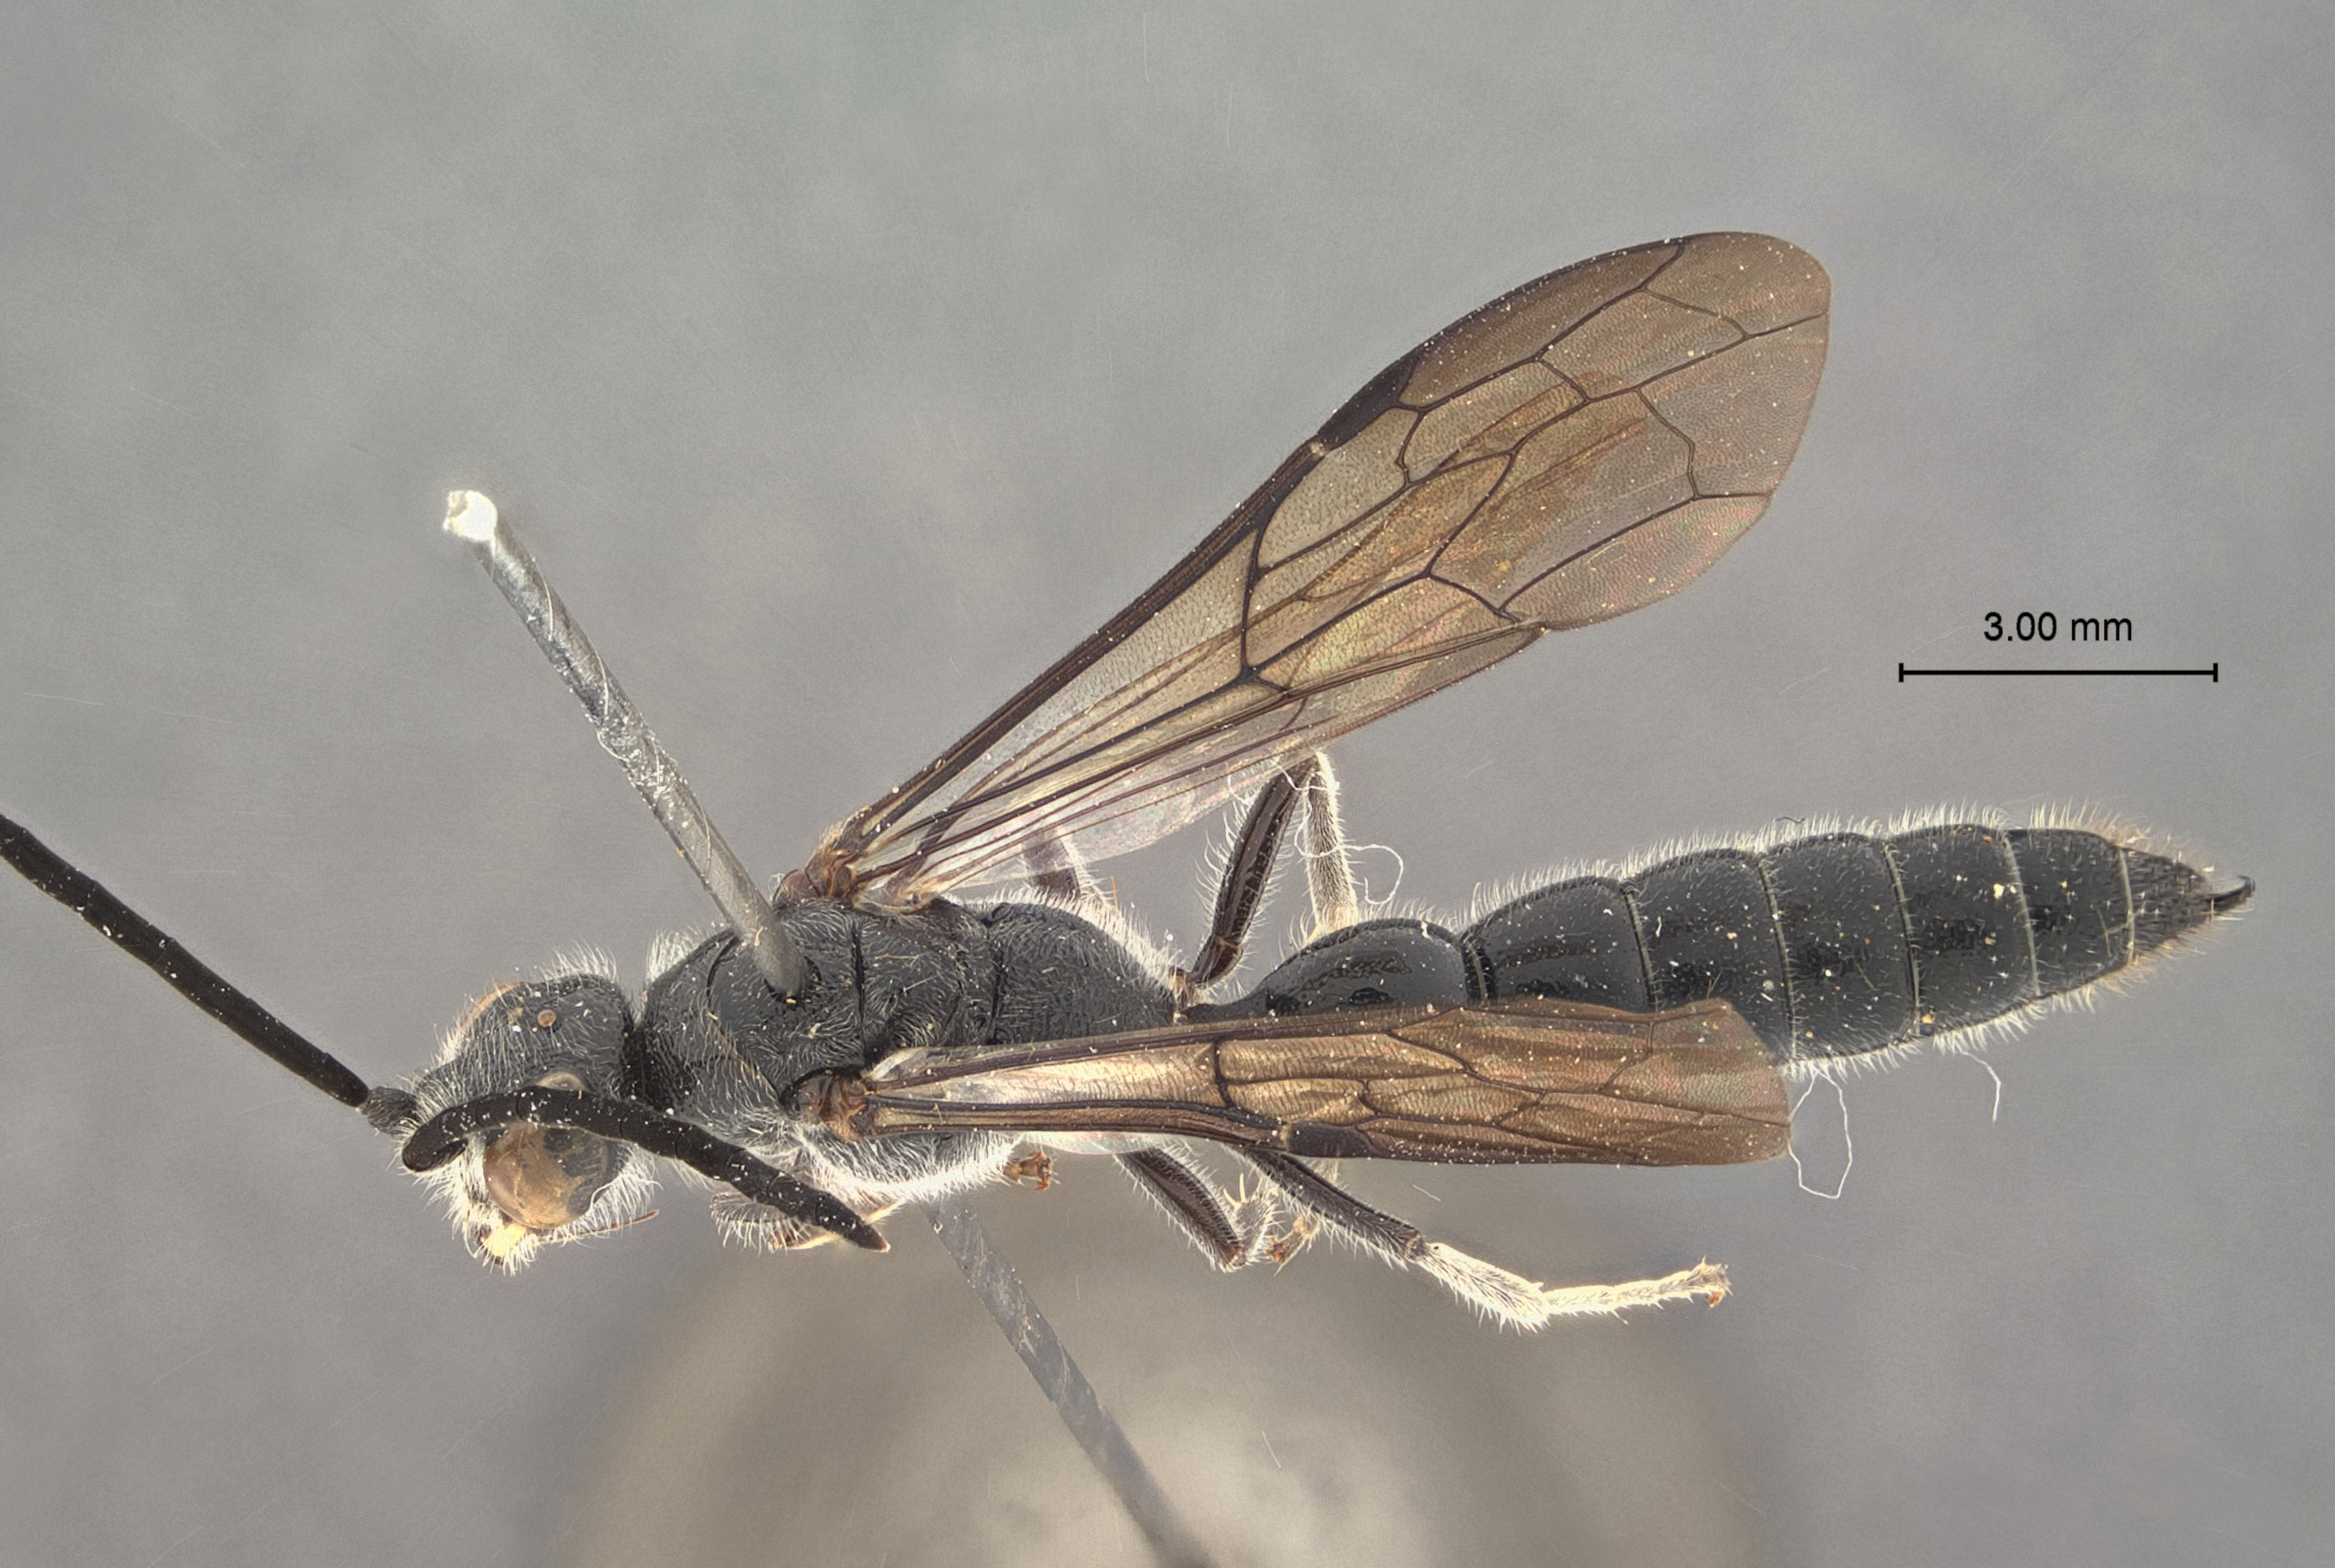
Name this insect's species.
Mesa alishana
